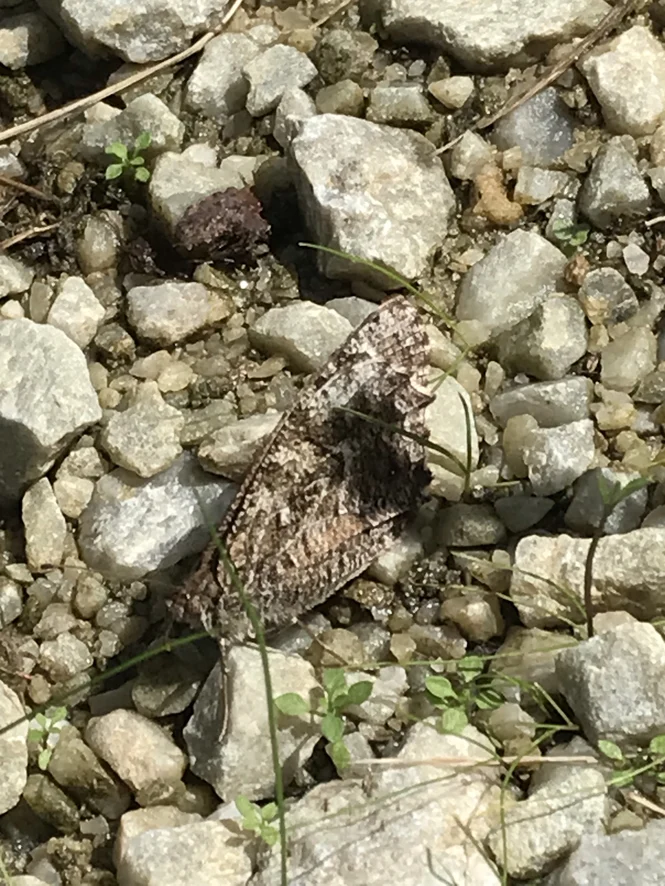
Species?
Hipparchia semele
